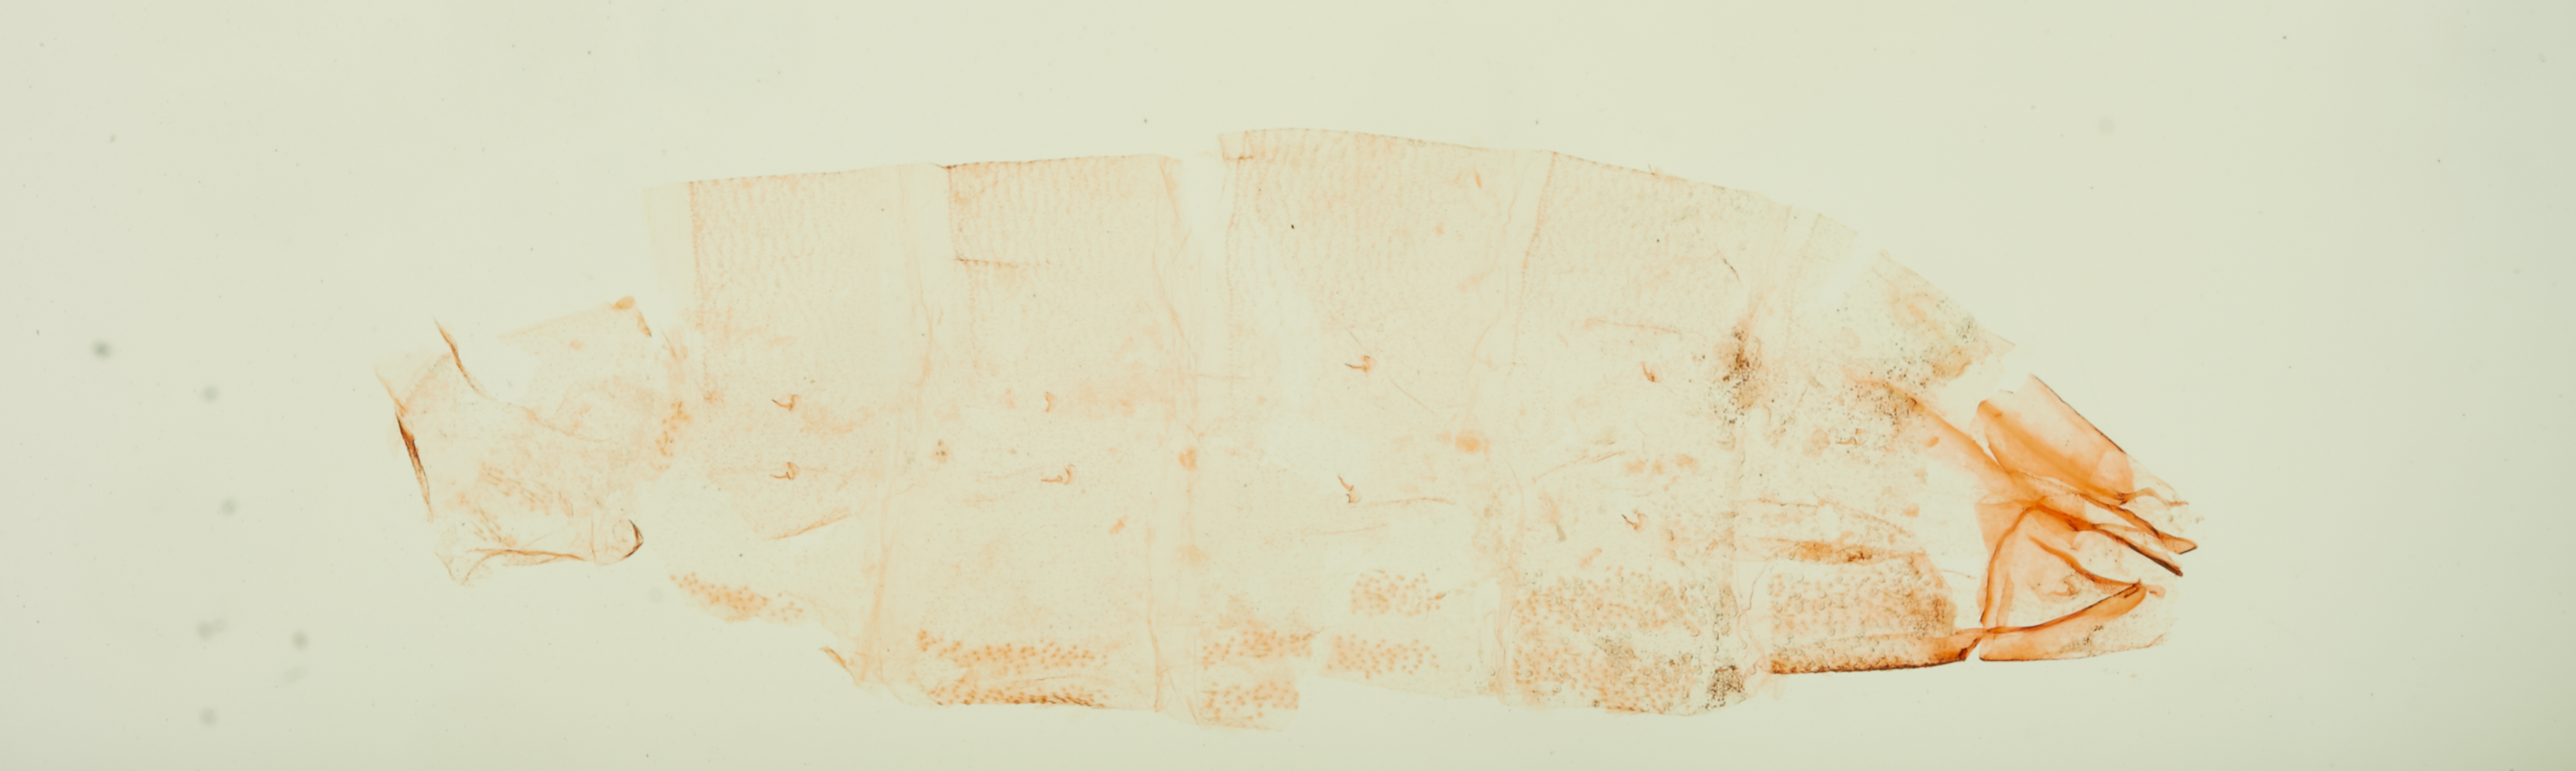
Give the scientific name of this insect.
Batrachedra theca
